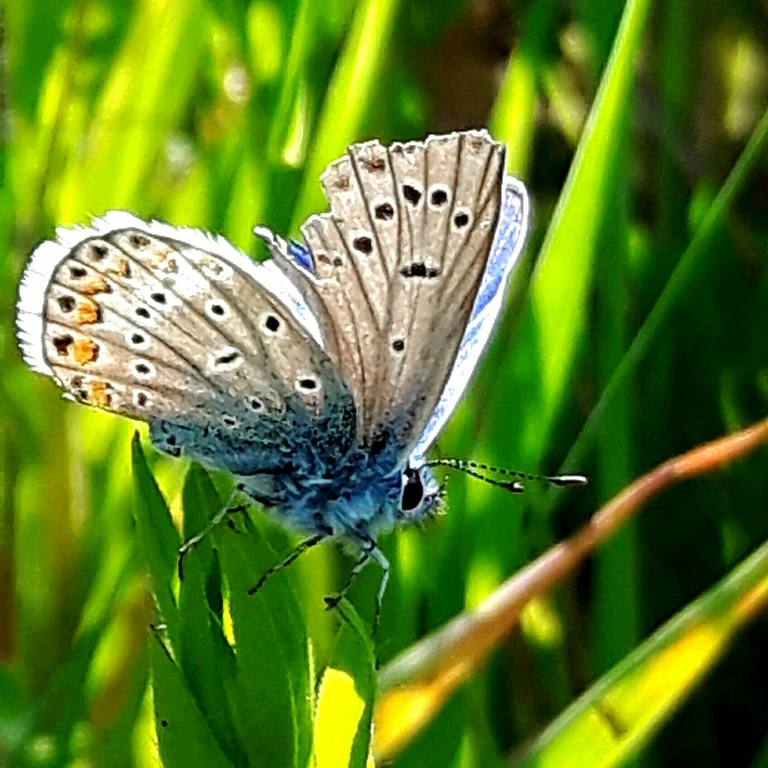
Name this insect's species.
Polyommatus icarus
